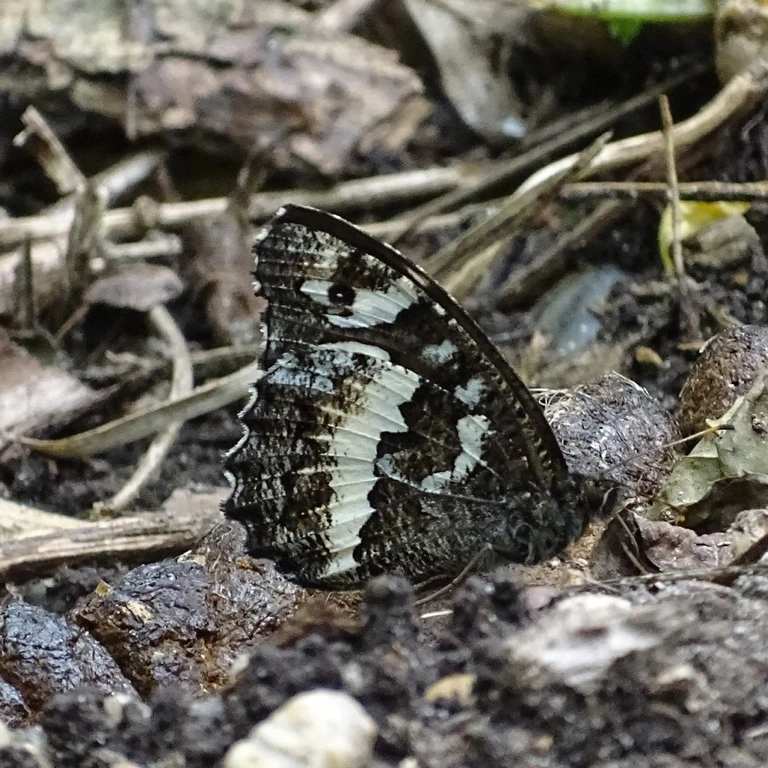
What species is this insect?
Brintesia circe
